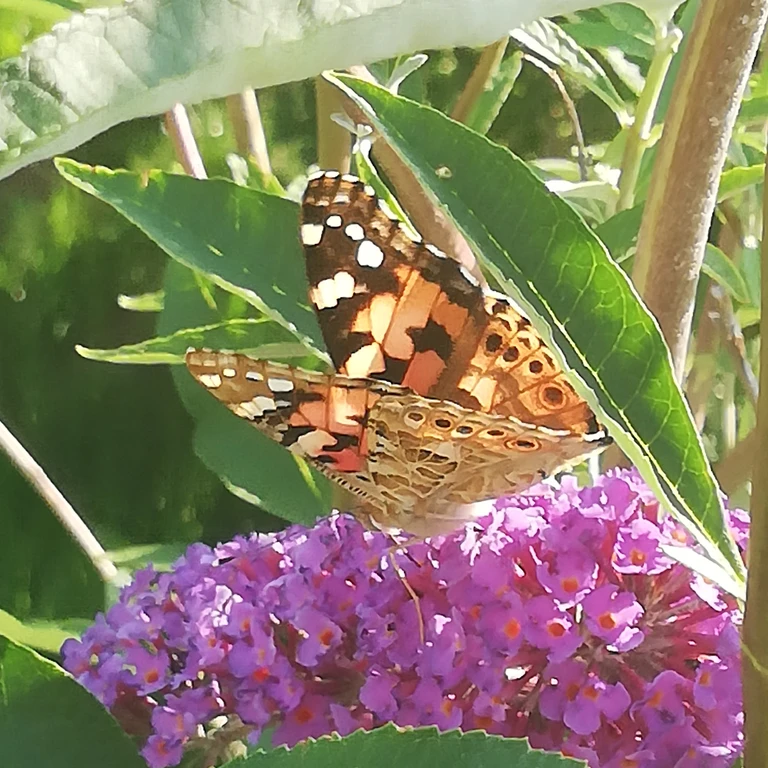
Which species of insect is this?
Vanessa cardui
